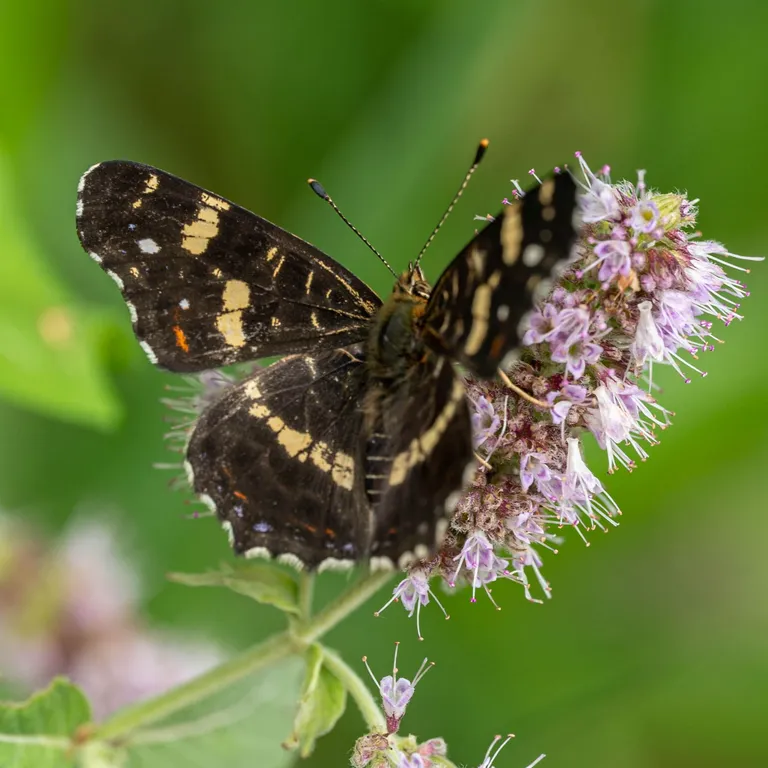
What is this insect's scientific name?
Araschnia levana
